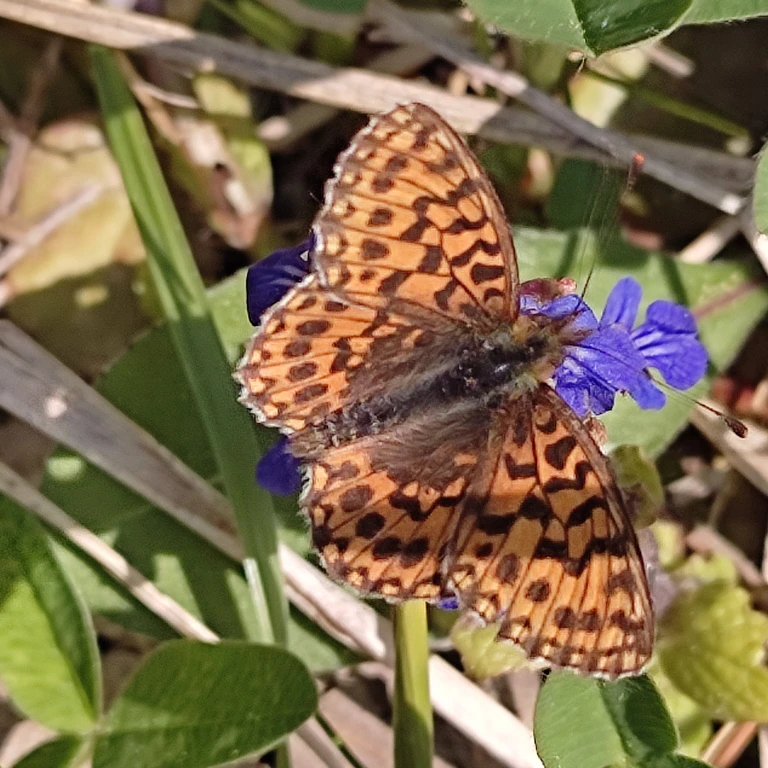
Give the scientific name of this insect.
Boloria dia
